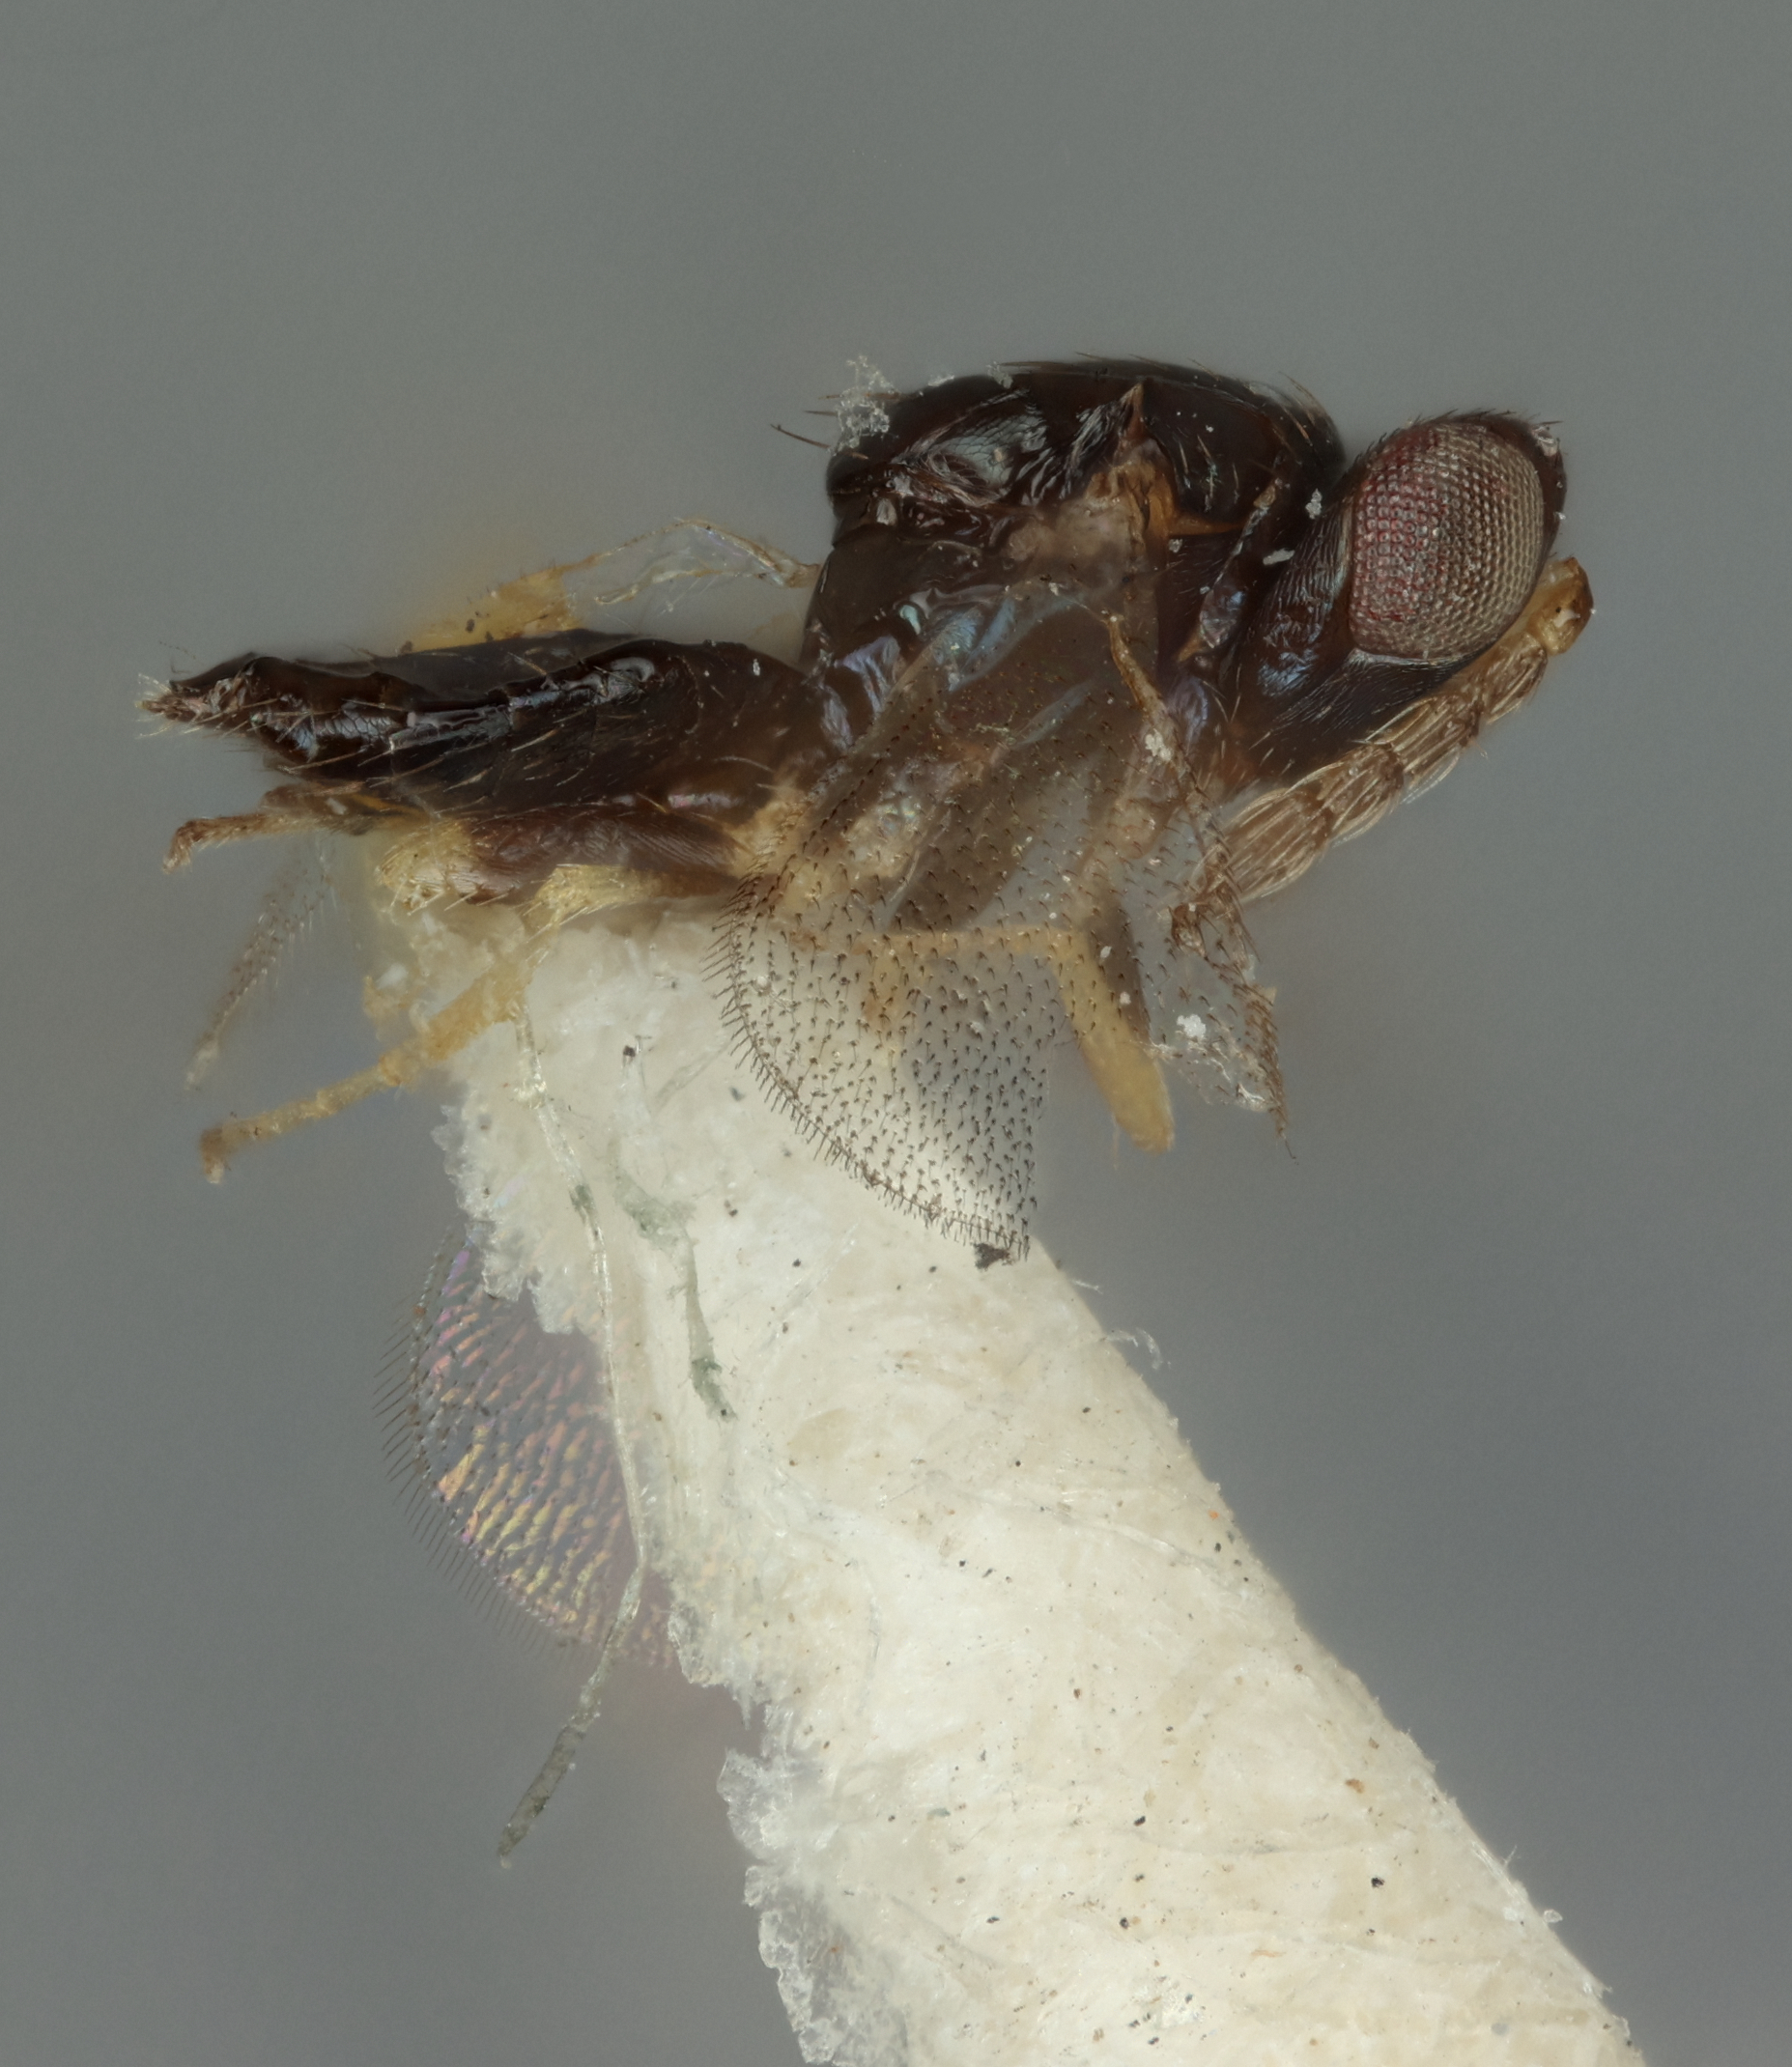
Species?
Epitetrastichus ugandaensis
